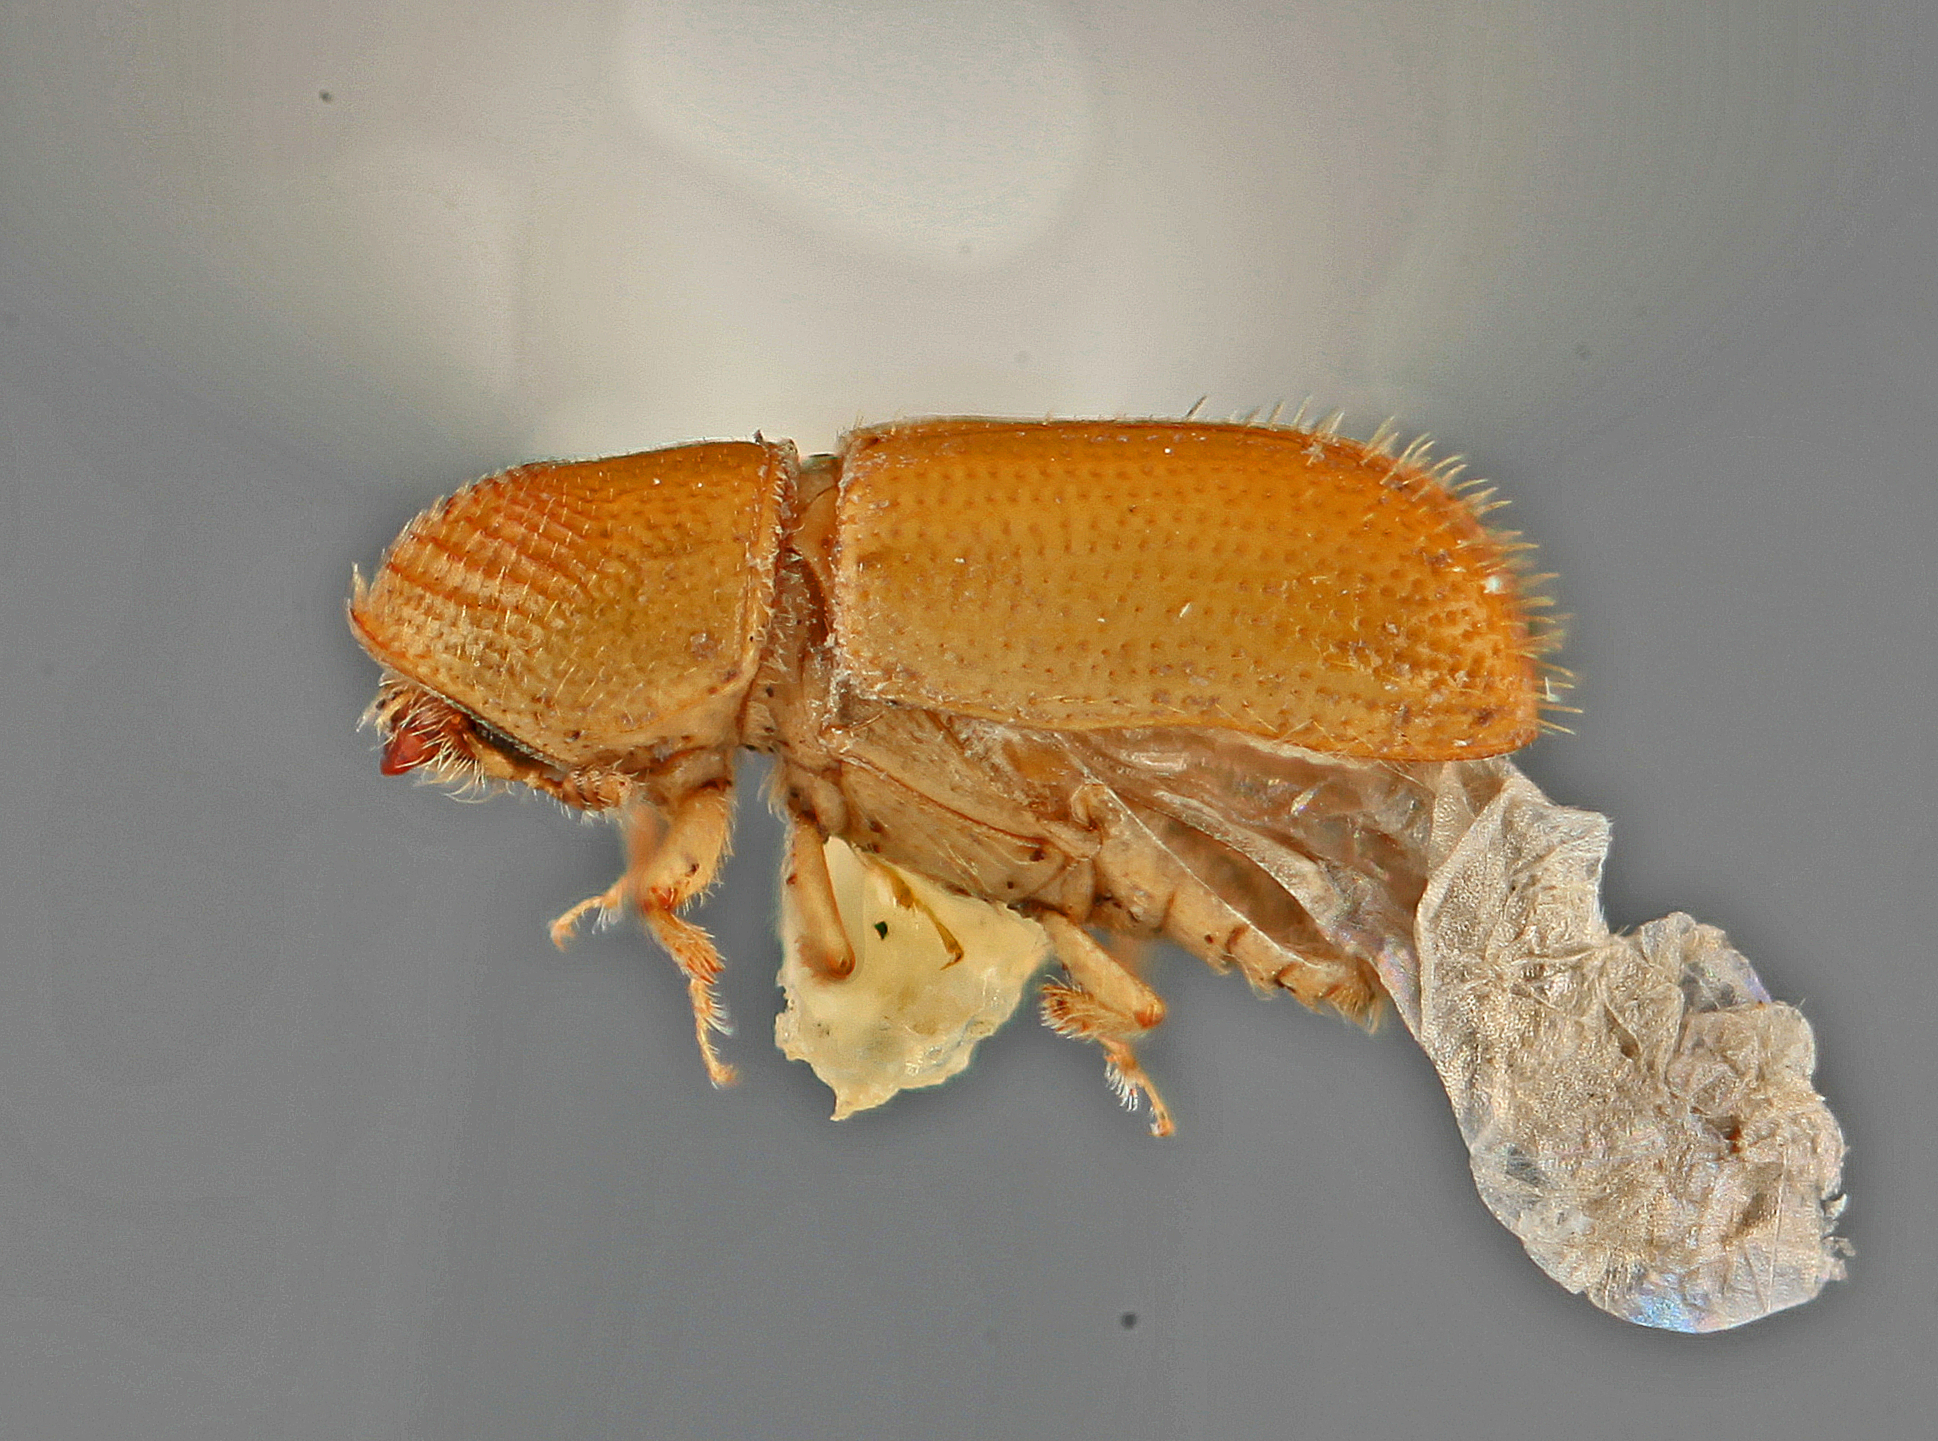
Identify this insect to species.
Pityophthorus tenax
